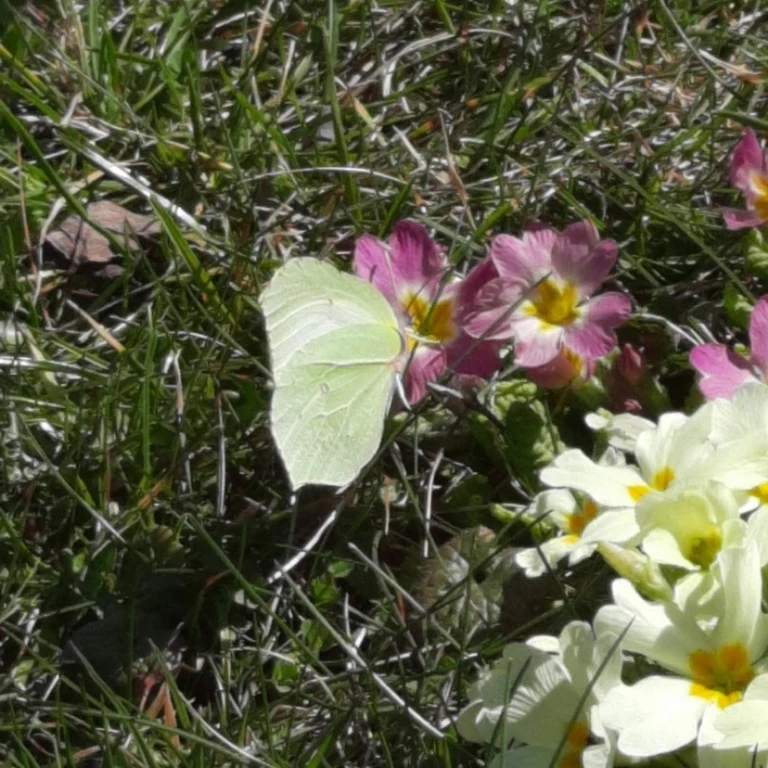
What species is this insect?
Gonepteryx rhamni
